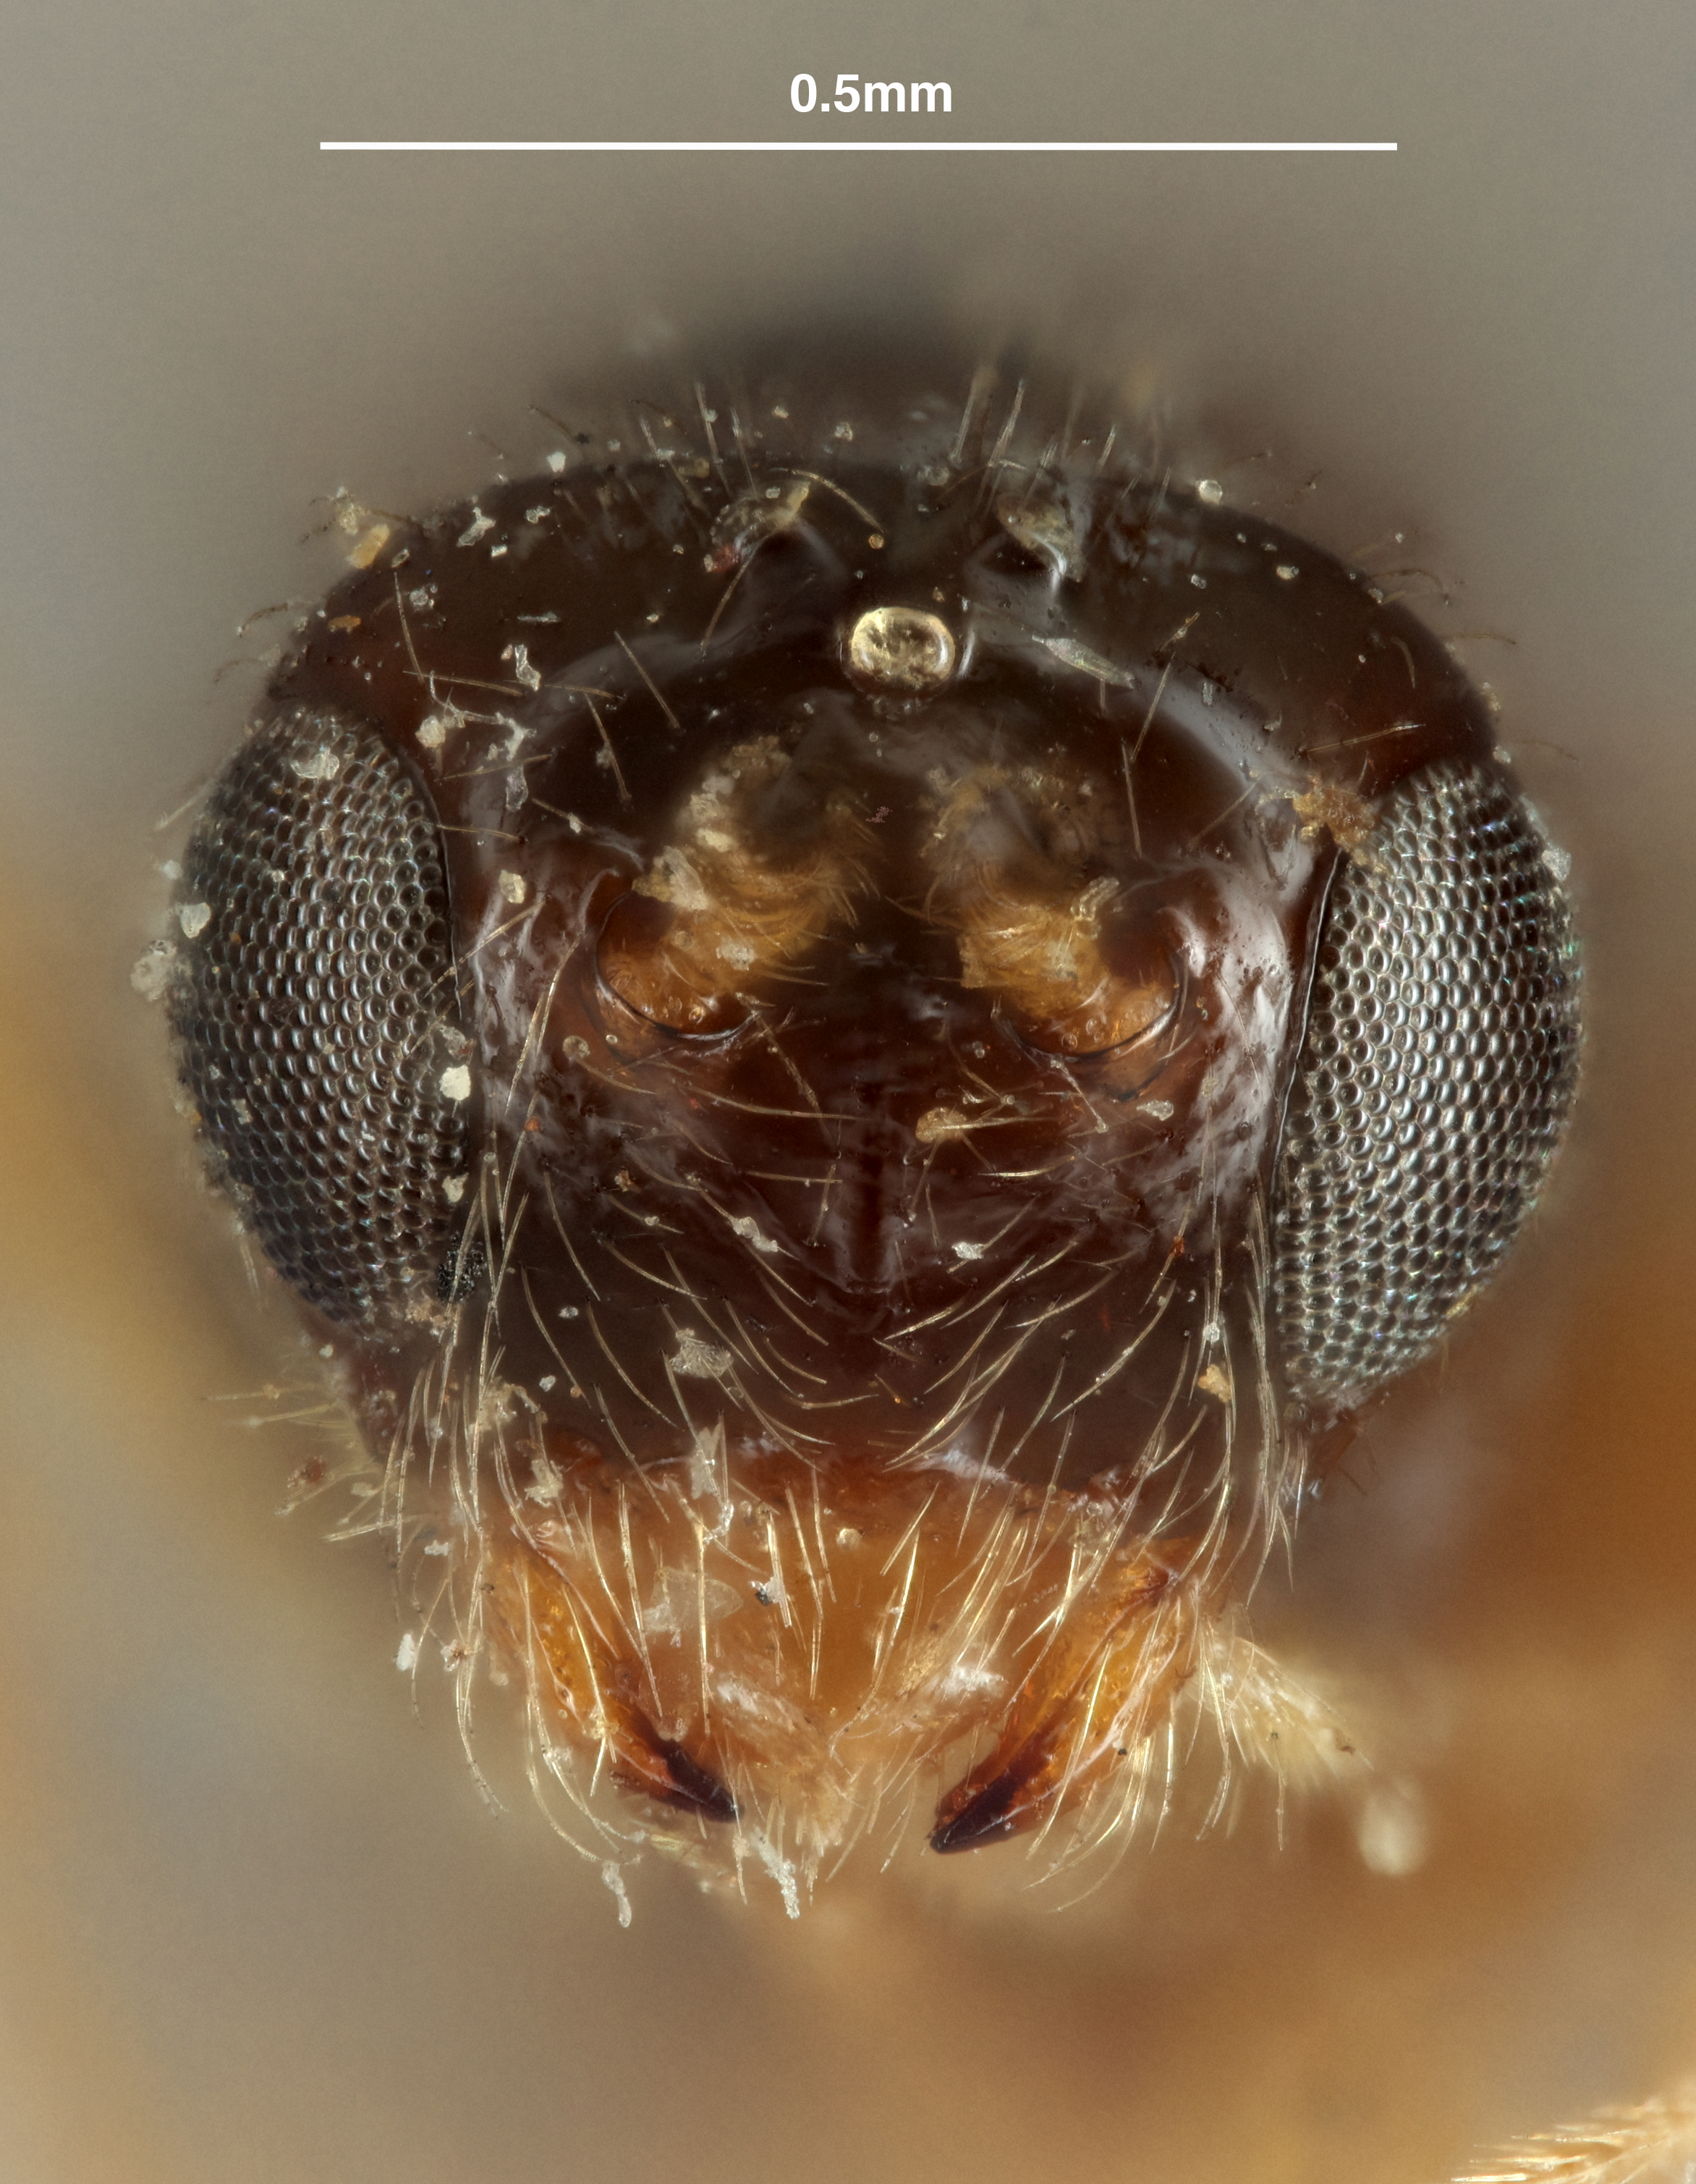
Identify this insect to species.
Opius foutsi
